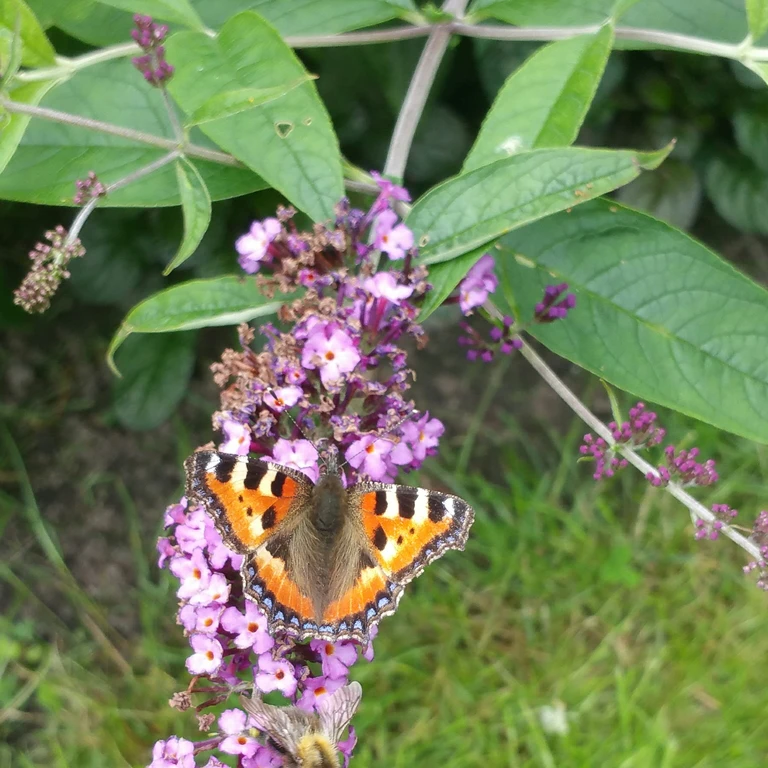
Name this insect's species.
Aglais urticae
